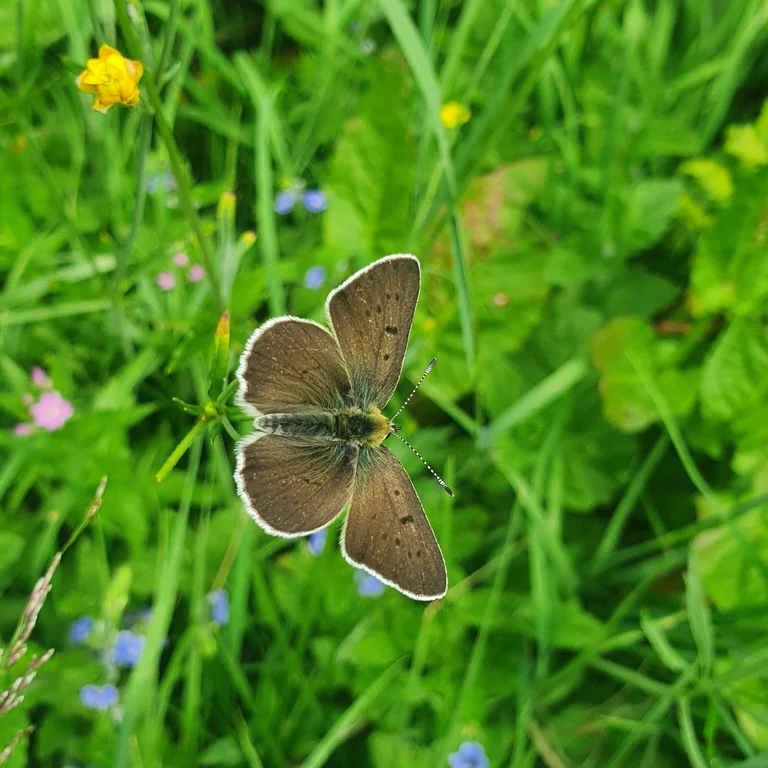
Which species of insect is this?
Lycaena tityrus (also Loweia tityrus)
